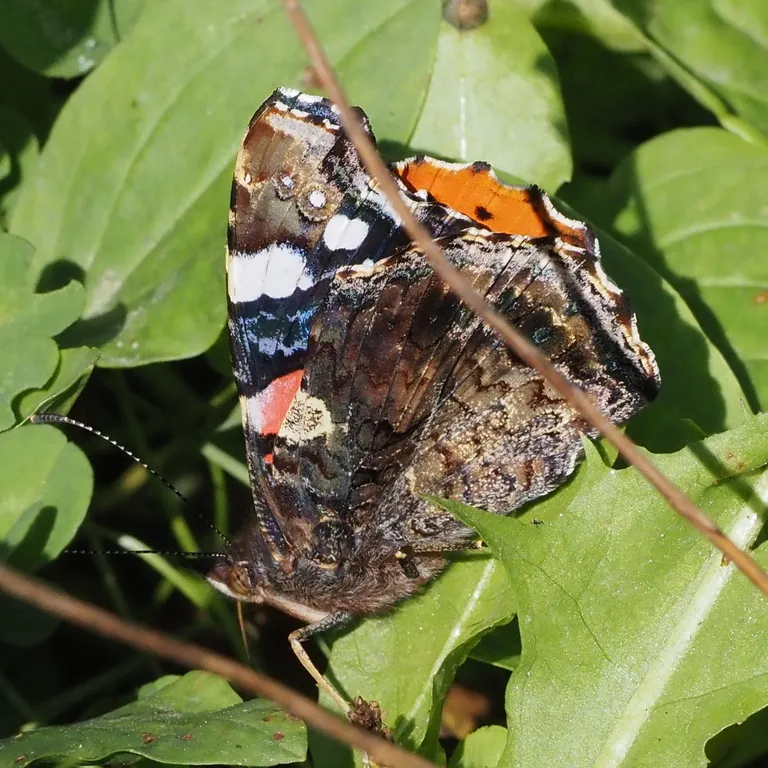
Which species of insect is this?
Vanessa atalanta
